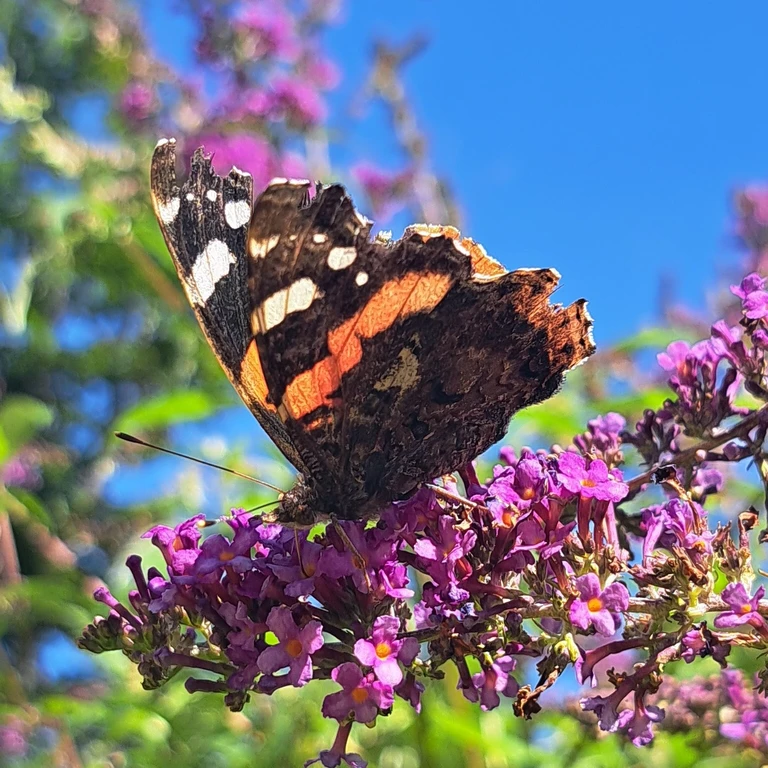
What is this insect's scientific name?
Vanessa atalanta
